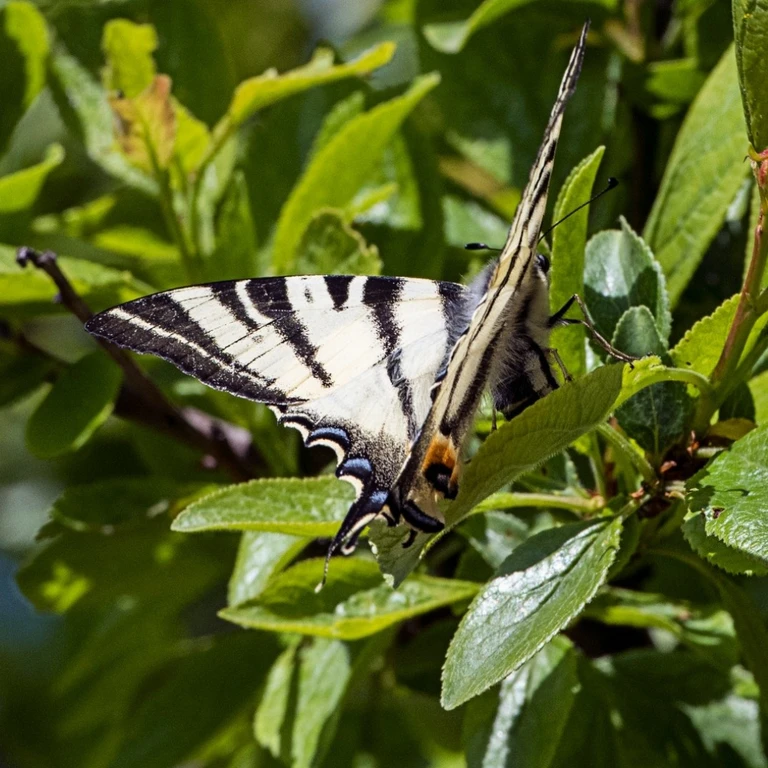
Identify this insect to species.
Iphiclides podalirius
